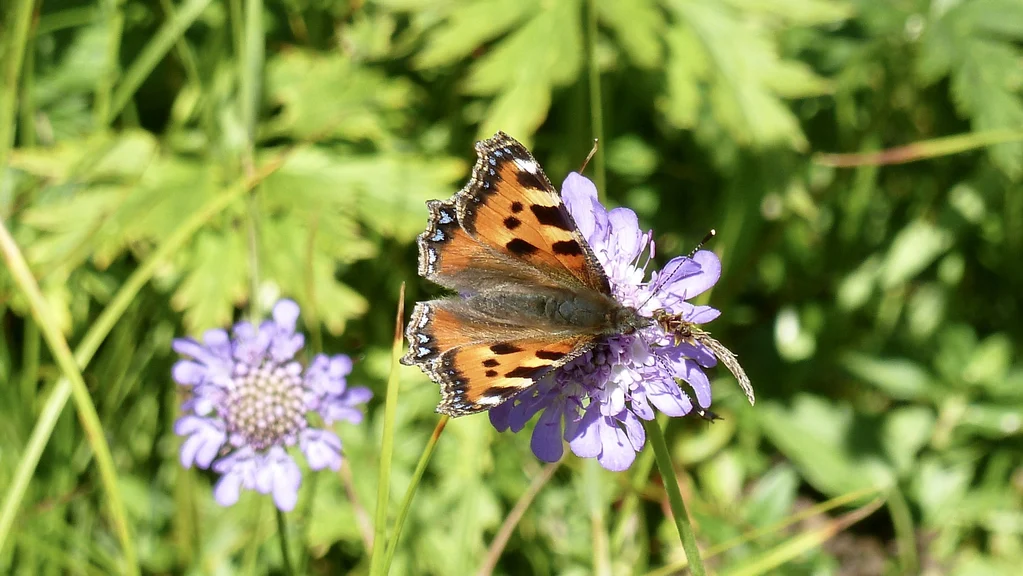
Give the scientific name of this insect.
Aglais urticae
